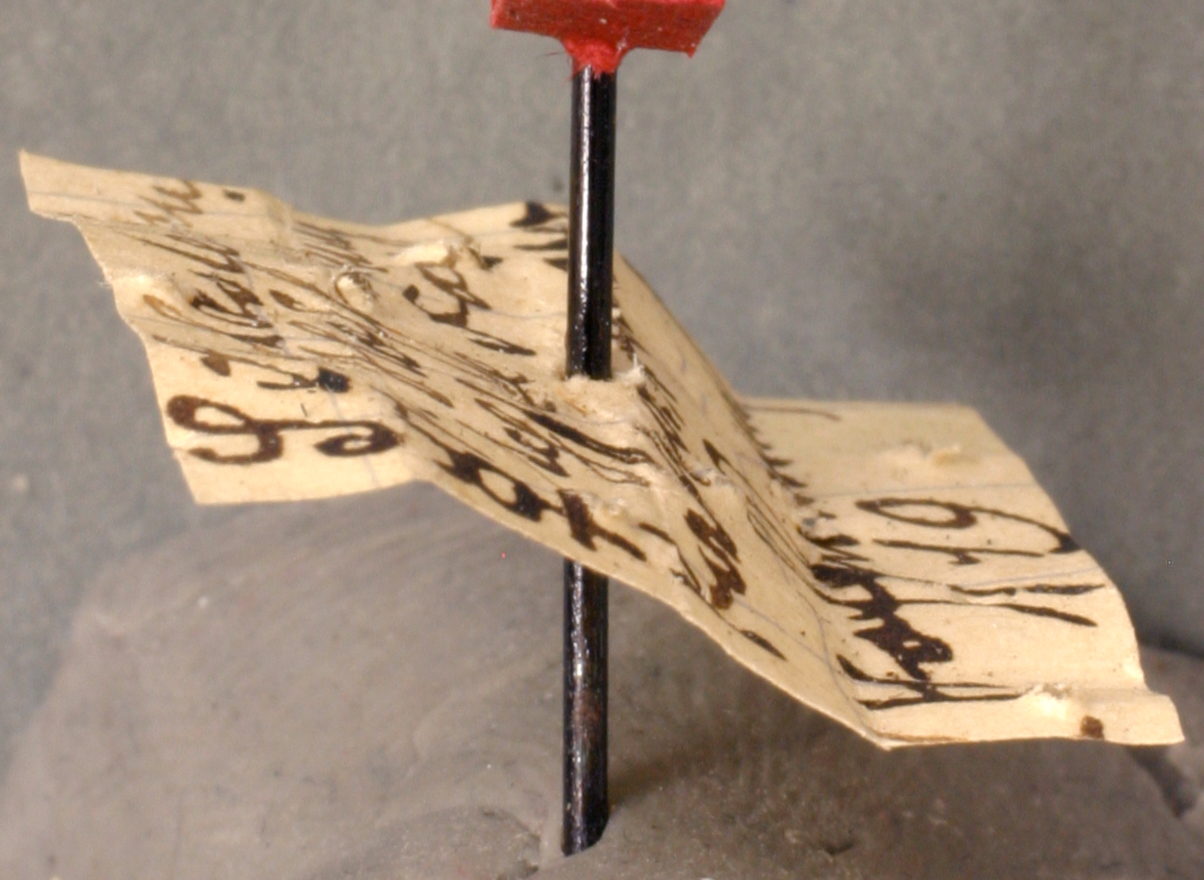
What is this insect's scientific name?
Solenopsis latastei
